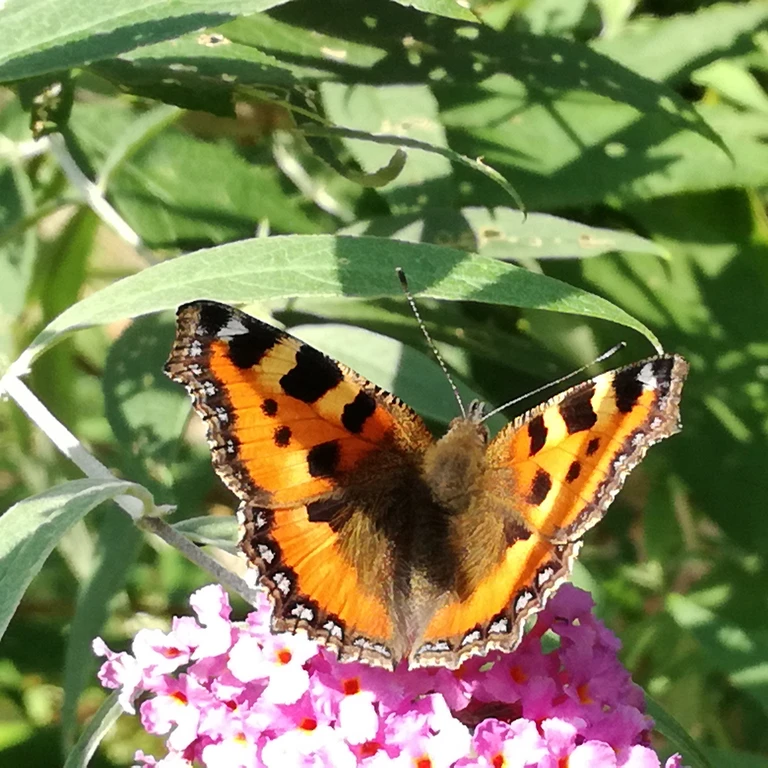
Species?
Aglais urticae
